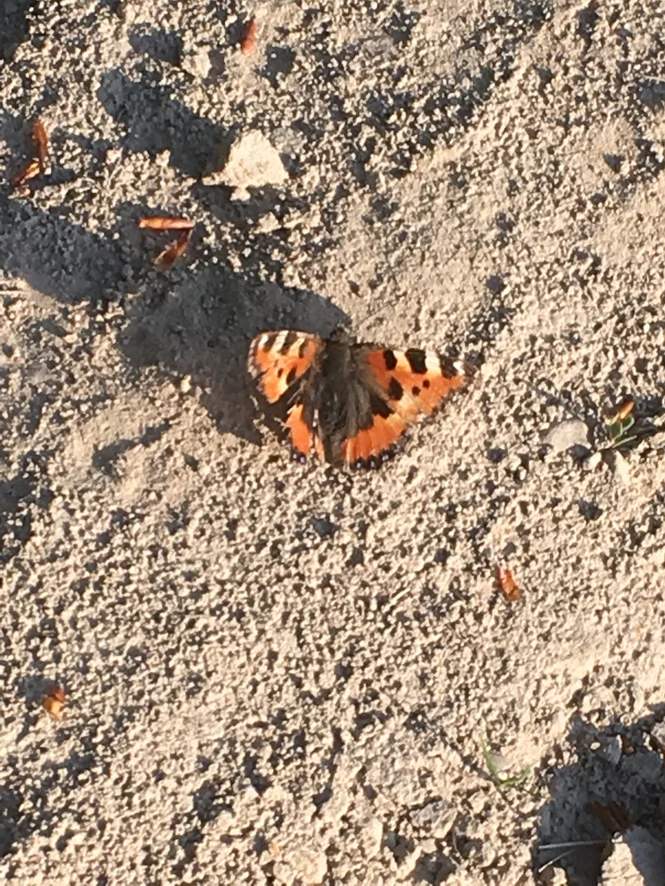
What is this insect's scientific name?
Aglais urticae
